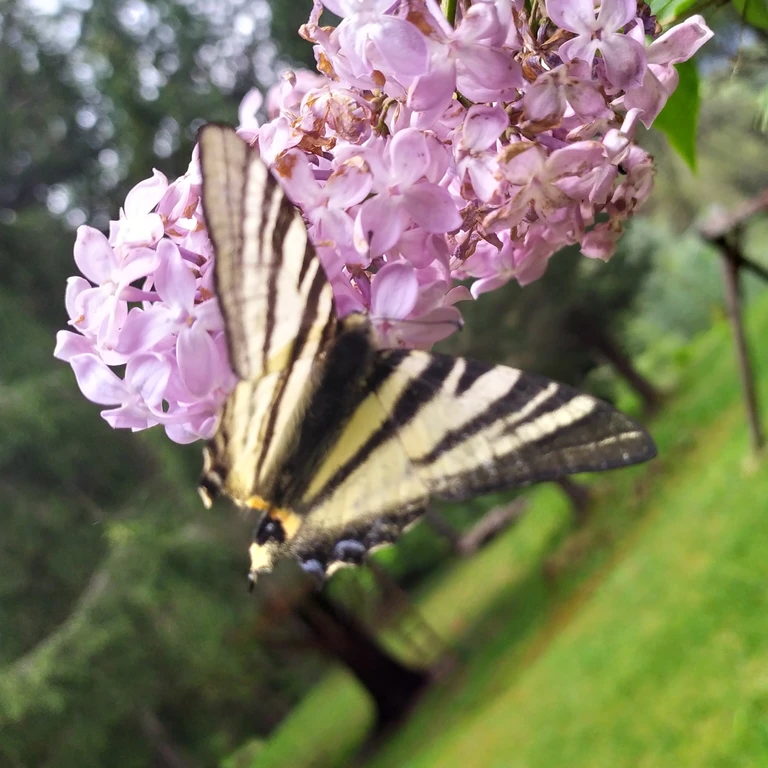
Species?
Iphiclides podalirius
